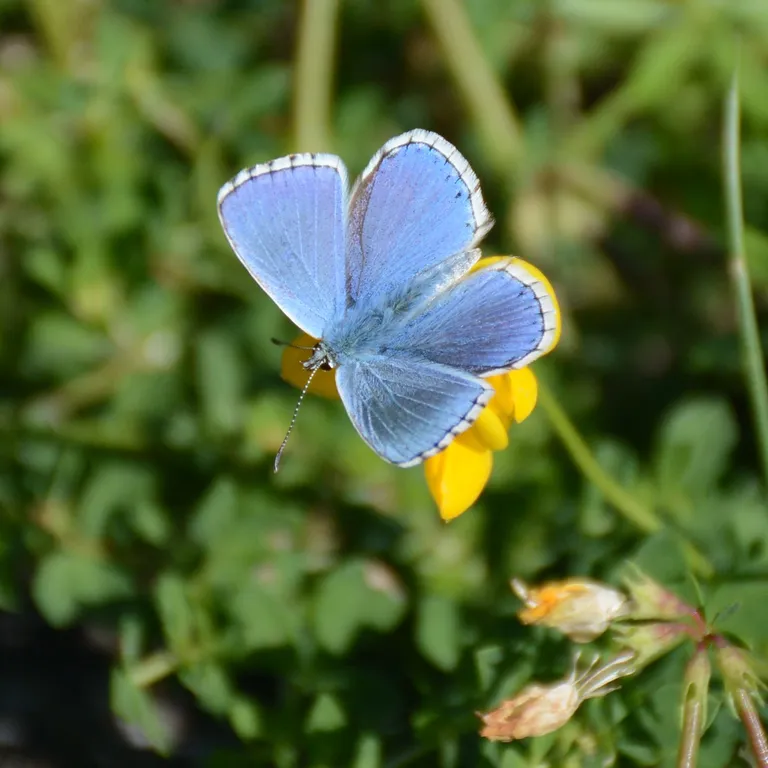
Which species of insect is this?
Lysandra bellargus
